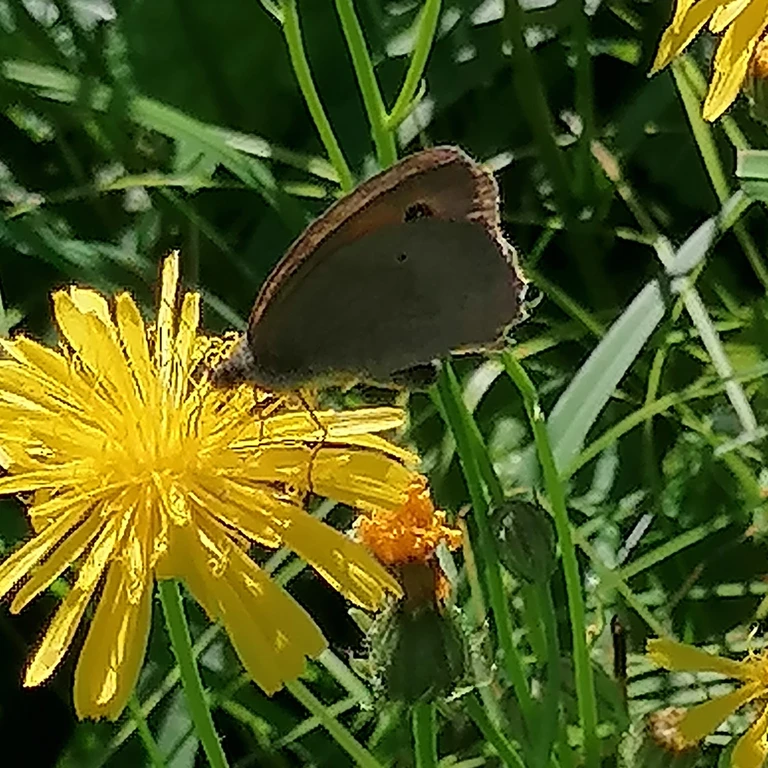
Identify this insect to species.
Maniola jurtina
